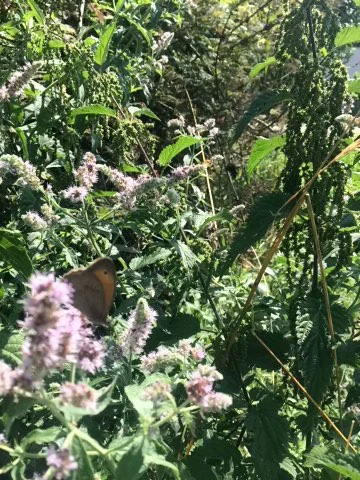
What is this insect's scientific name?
Maniola jurtina
